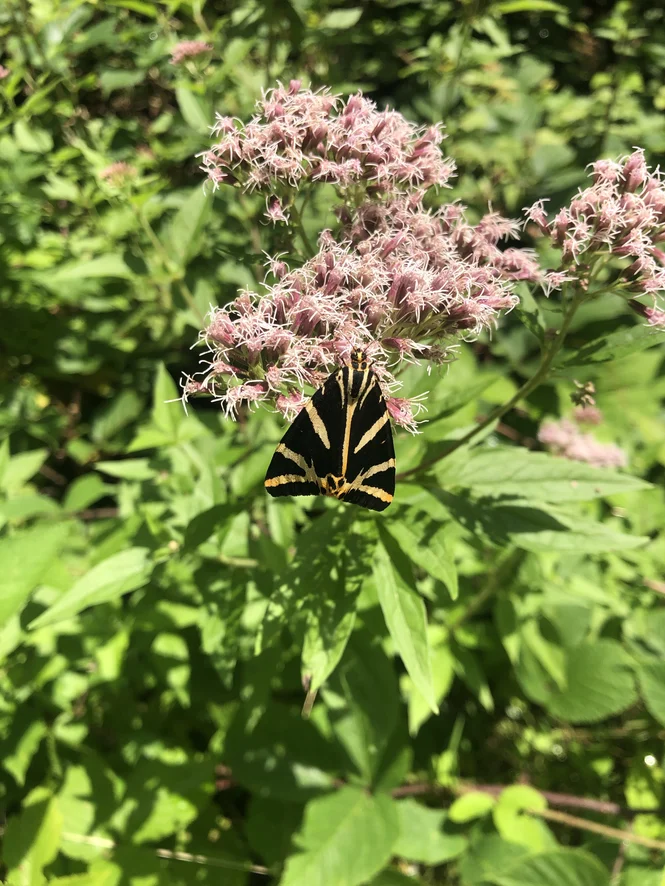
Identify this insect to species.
Euplagia quadripunctaria
